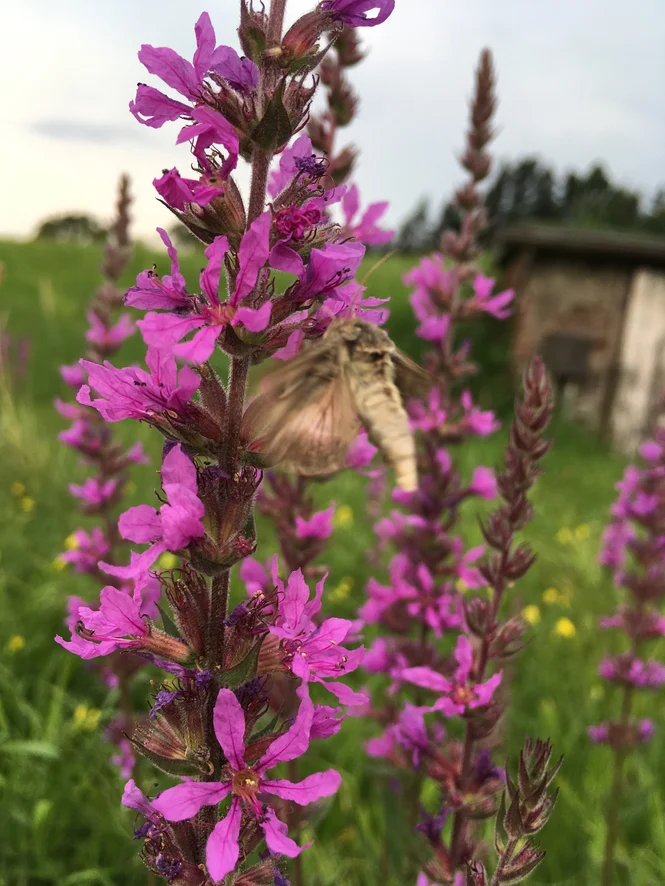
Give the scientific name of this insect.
Autographa gamma
